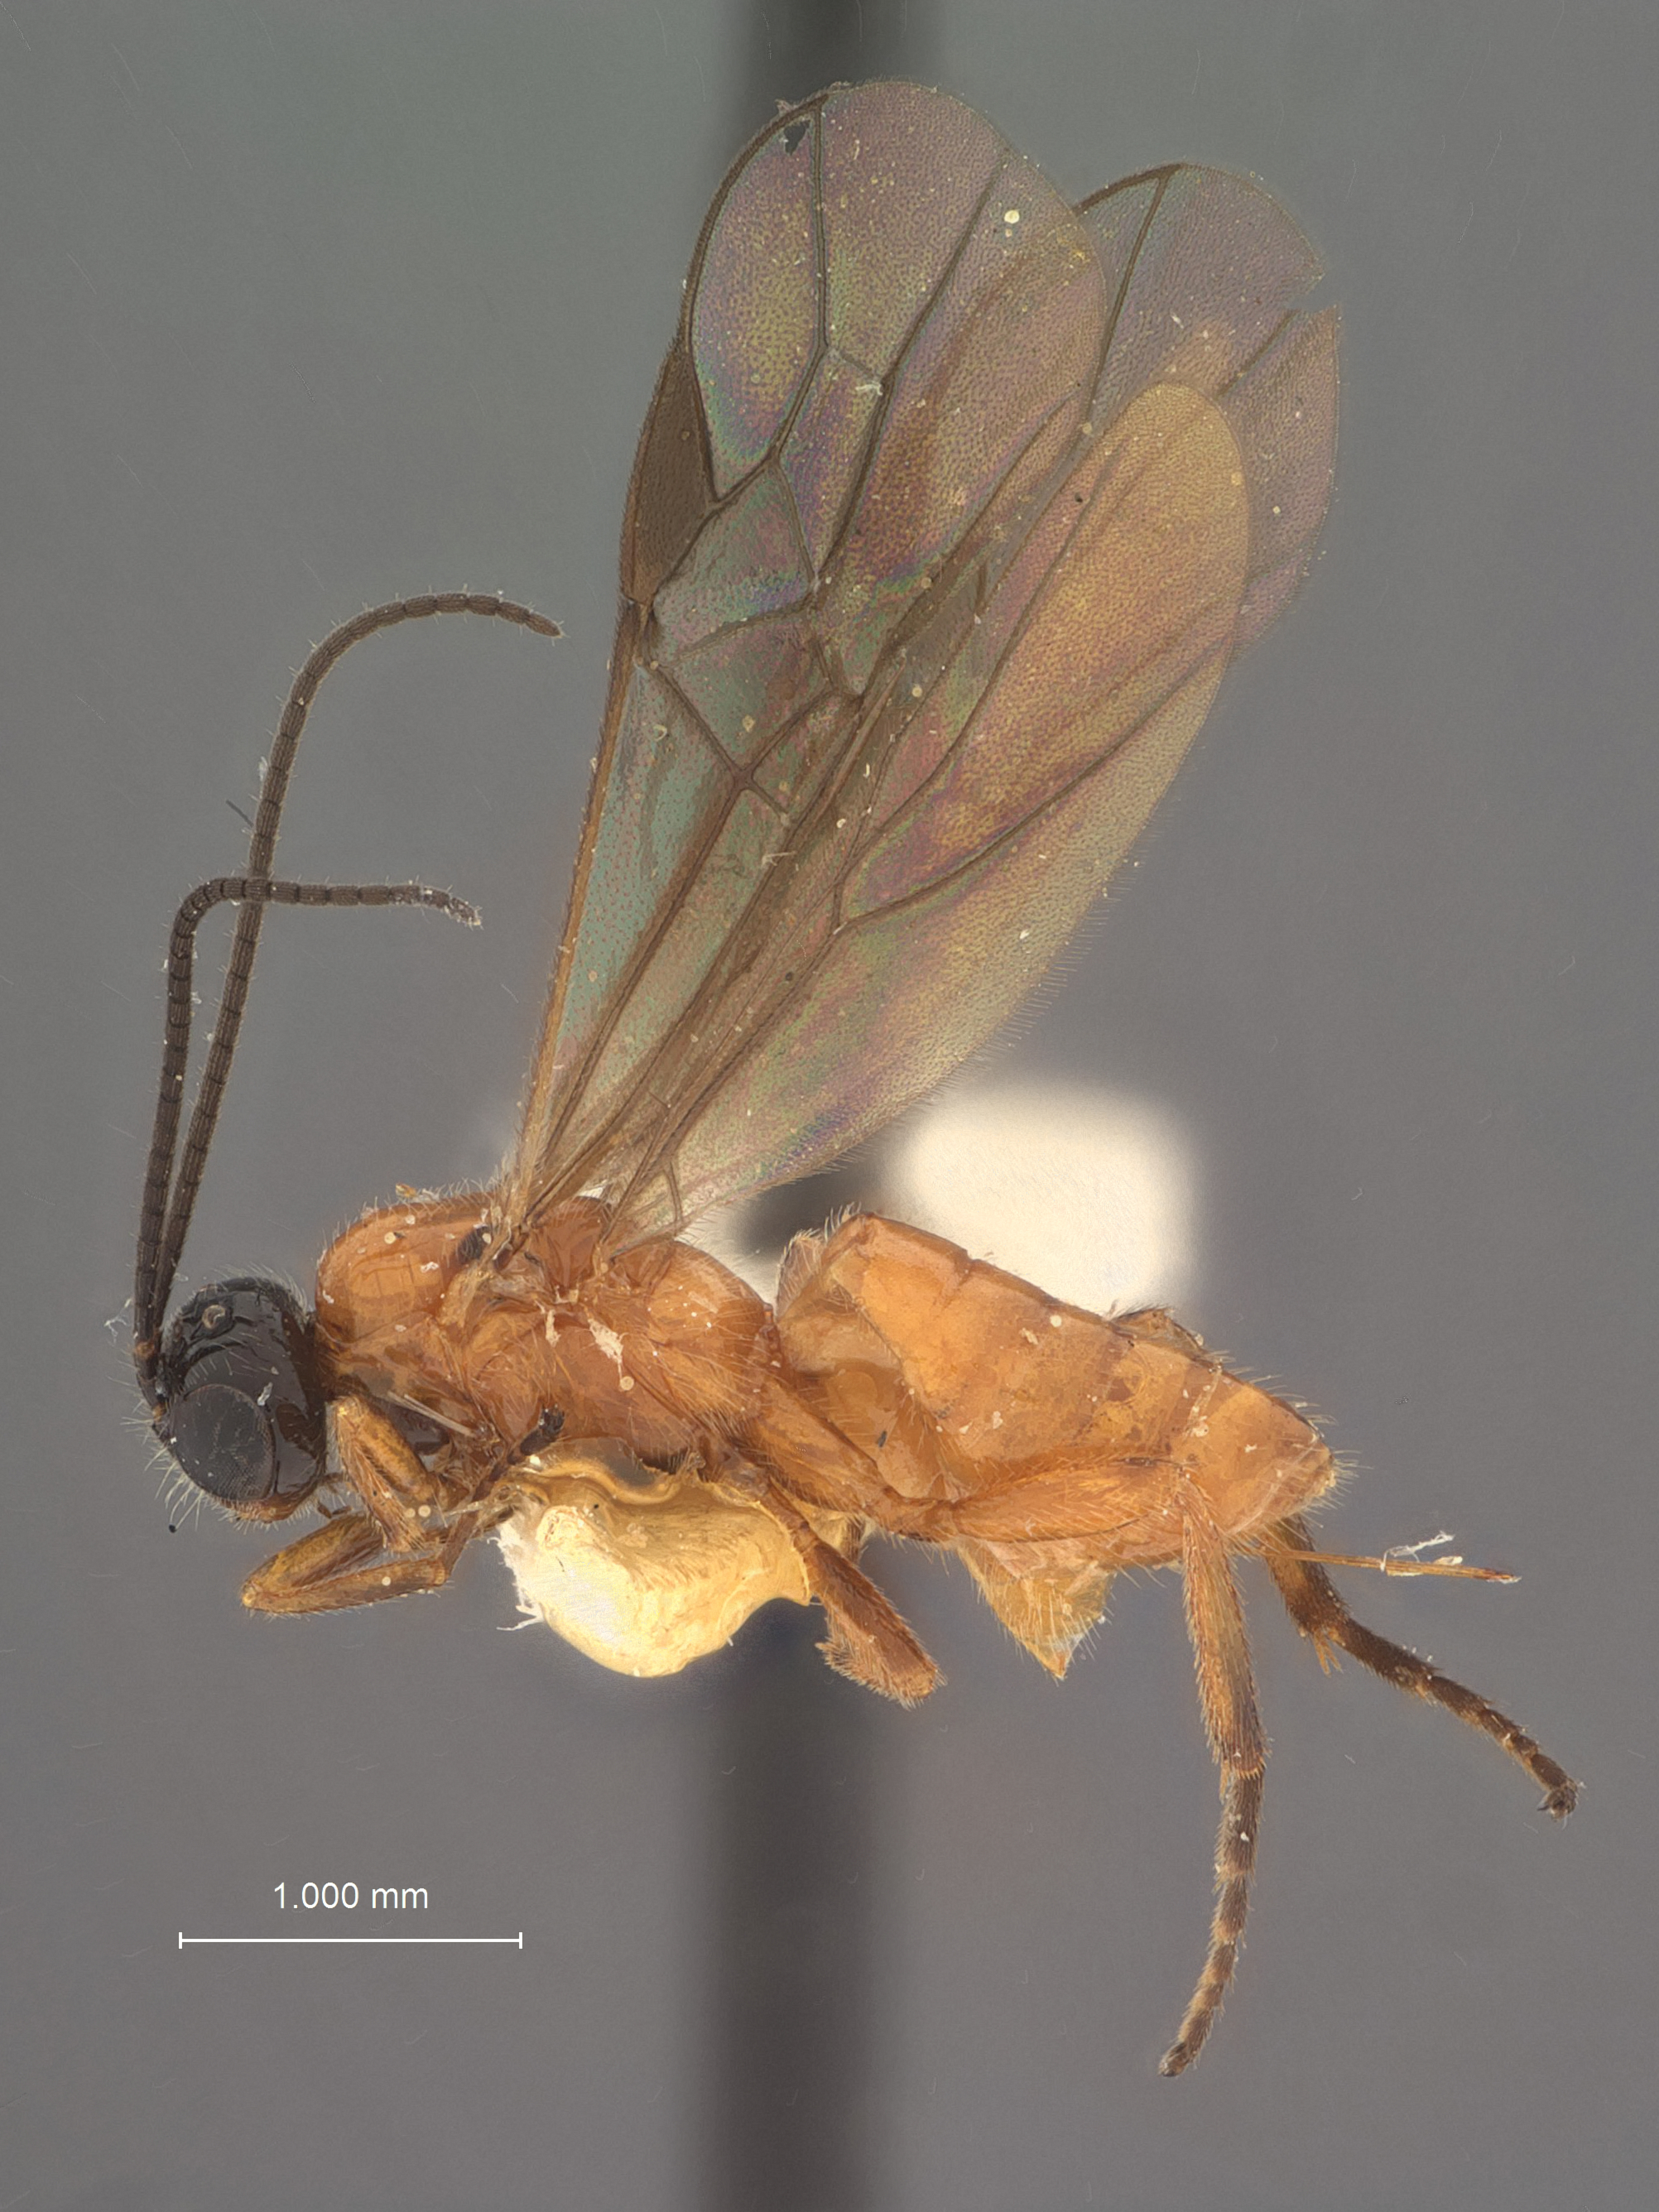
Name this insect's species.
Bracon lissogaster
